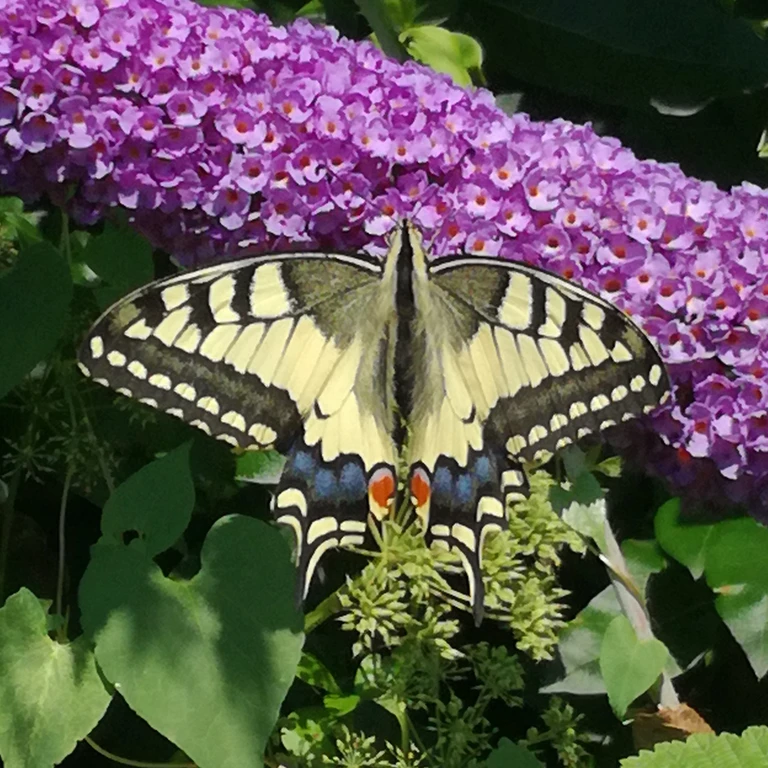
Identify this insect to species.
Papilio machaon
